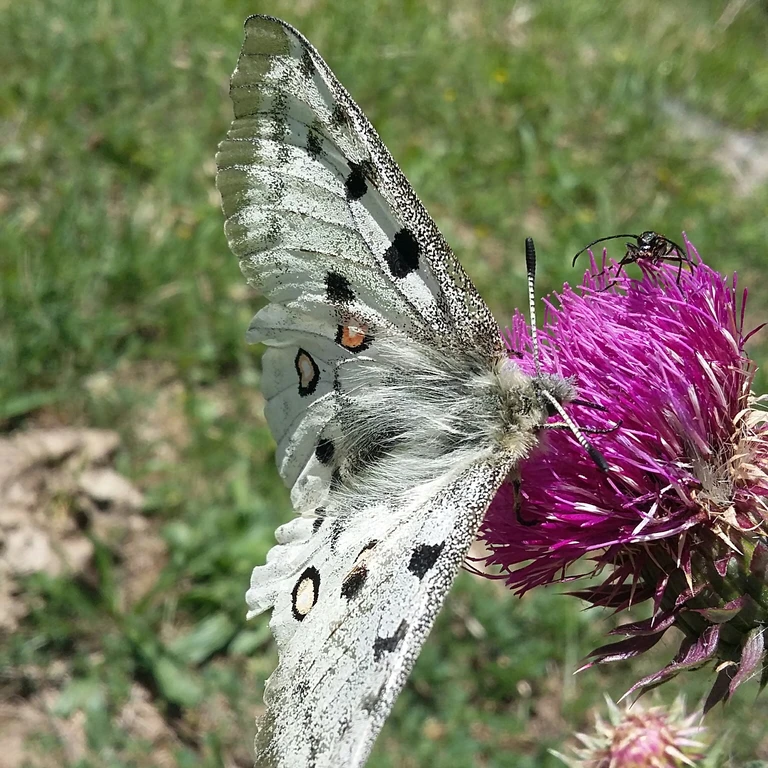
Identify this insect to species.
Parnassius apollo
